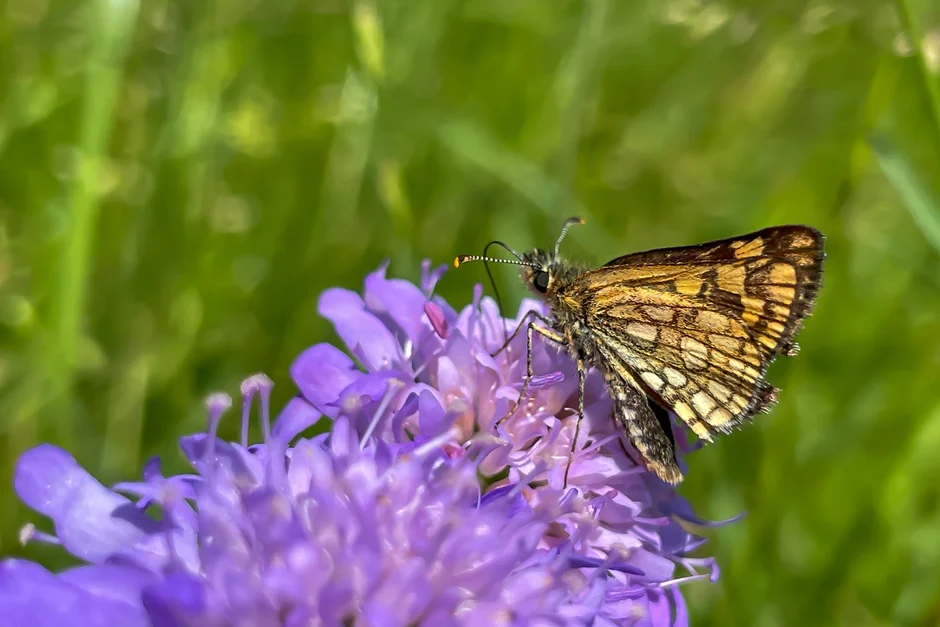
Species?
Carterocephalus palaemon
